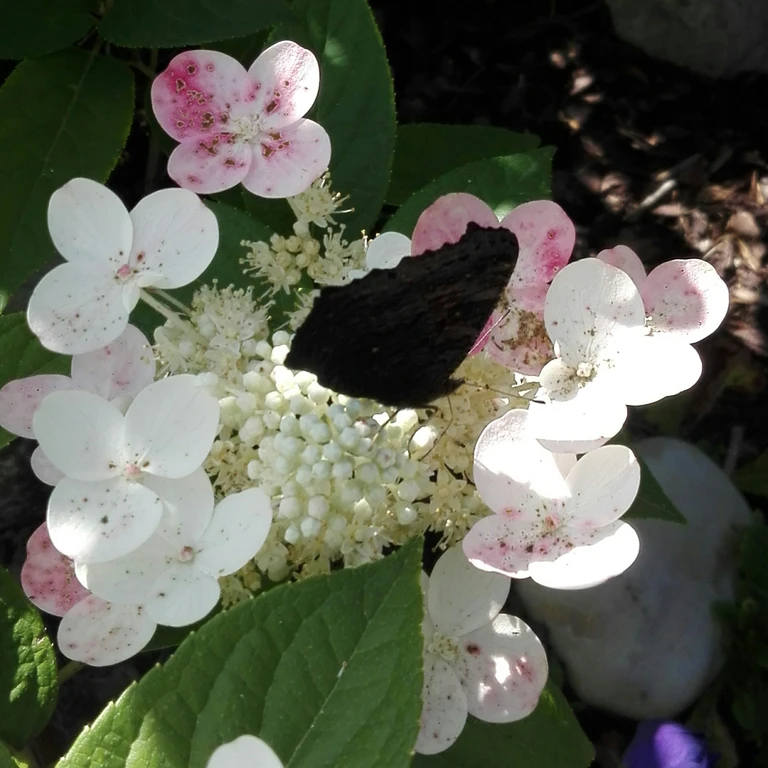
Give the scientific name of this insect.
Aglais io
